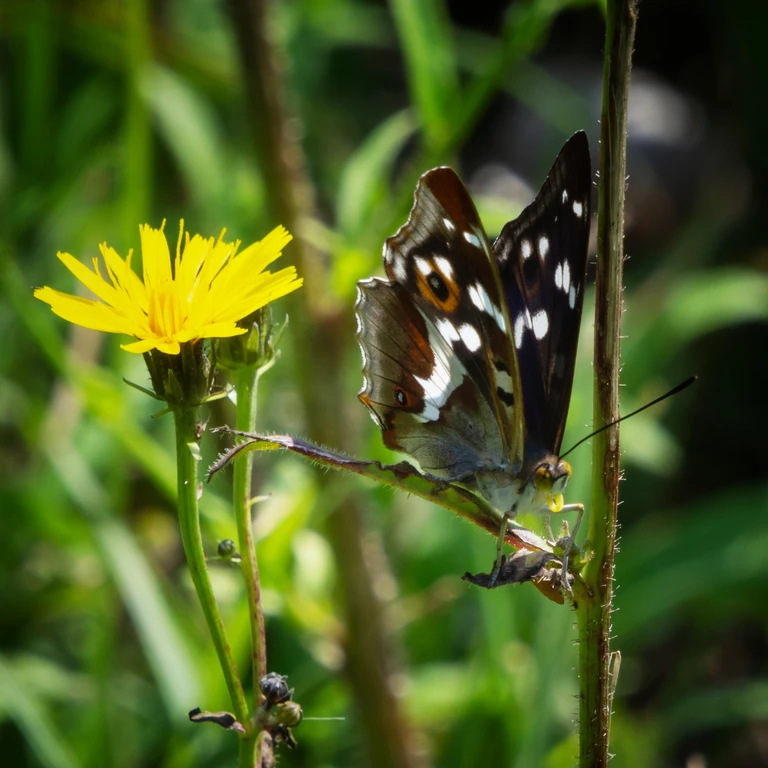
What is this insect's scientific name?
Apatura iris
